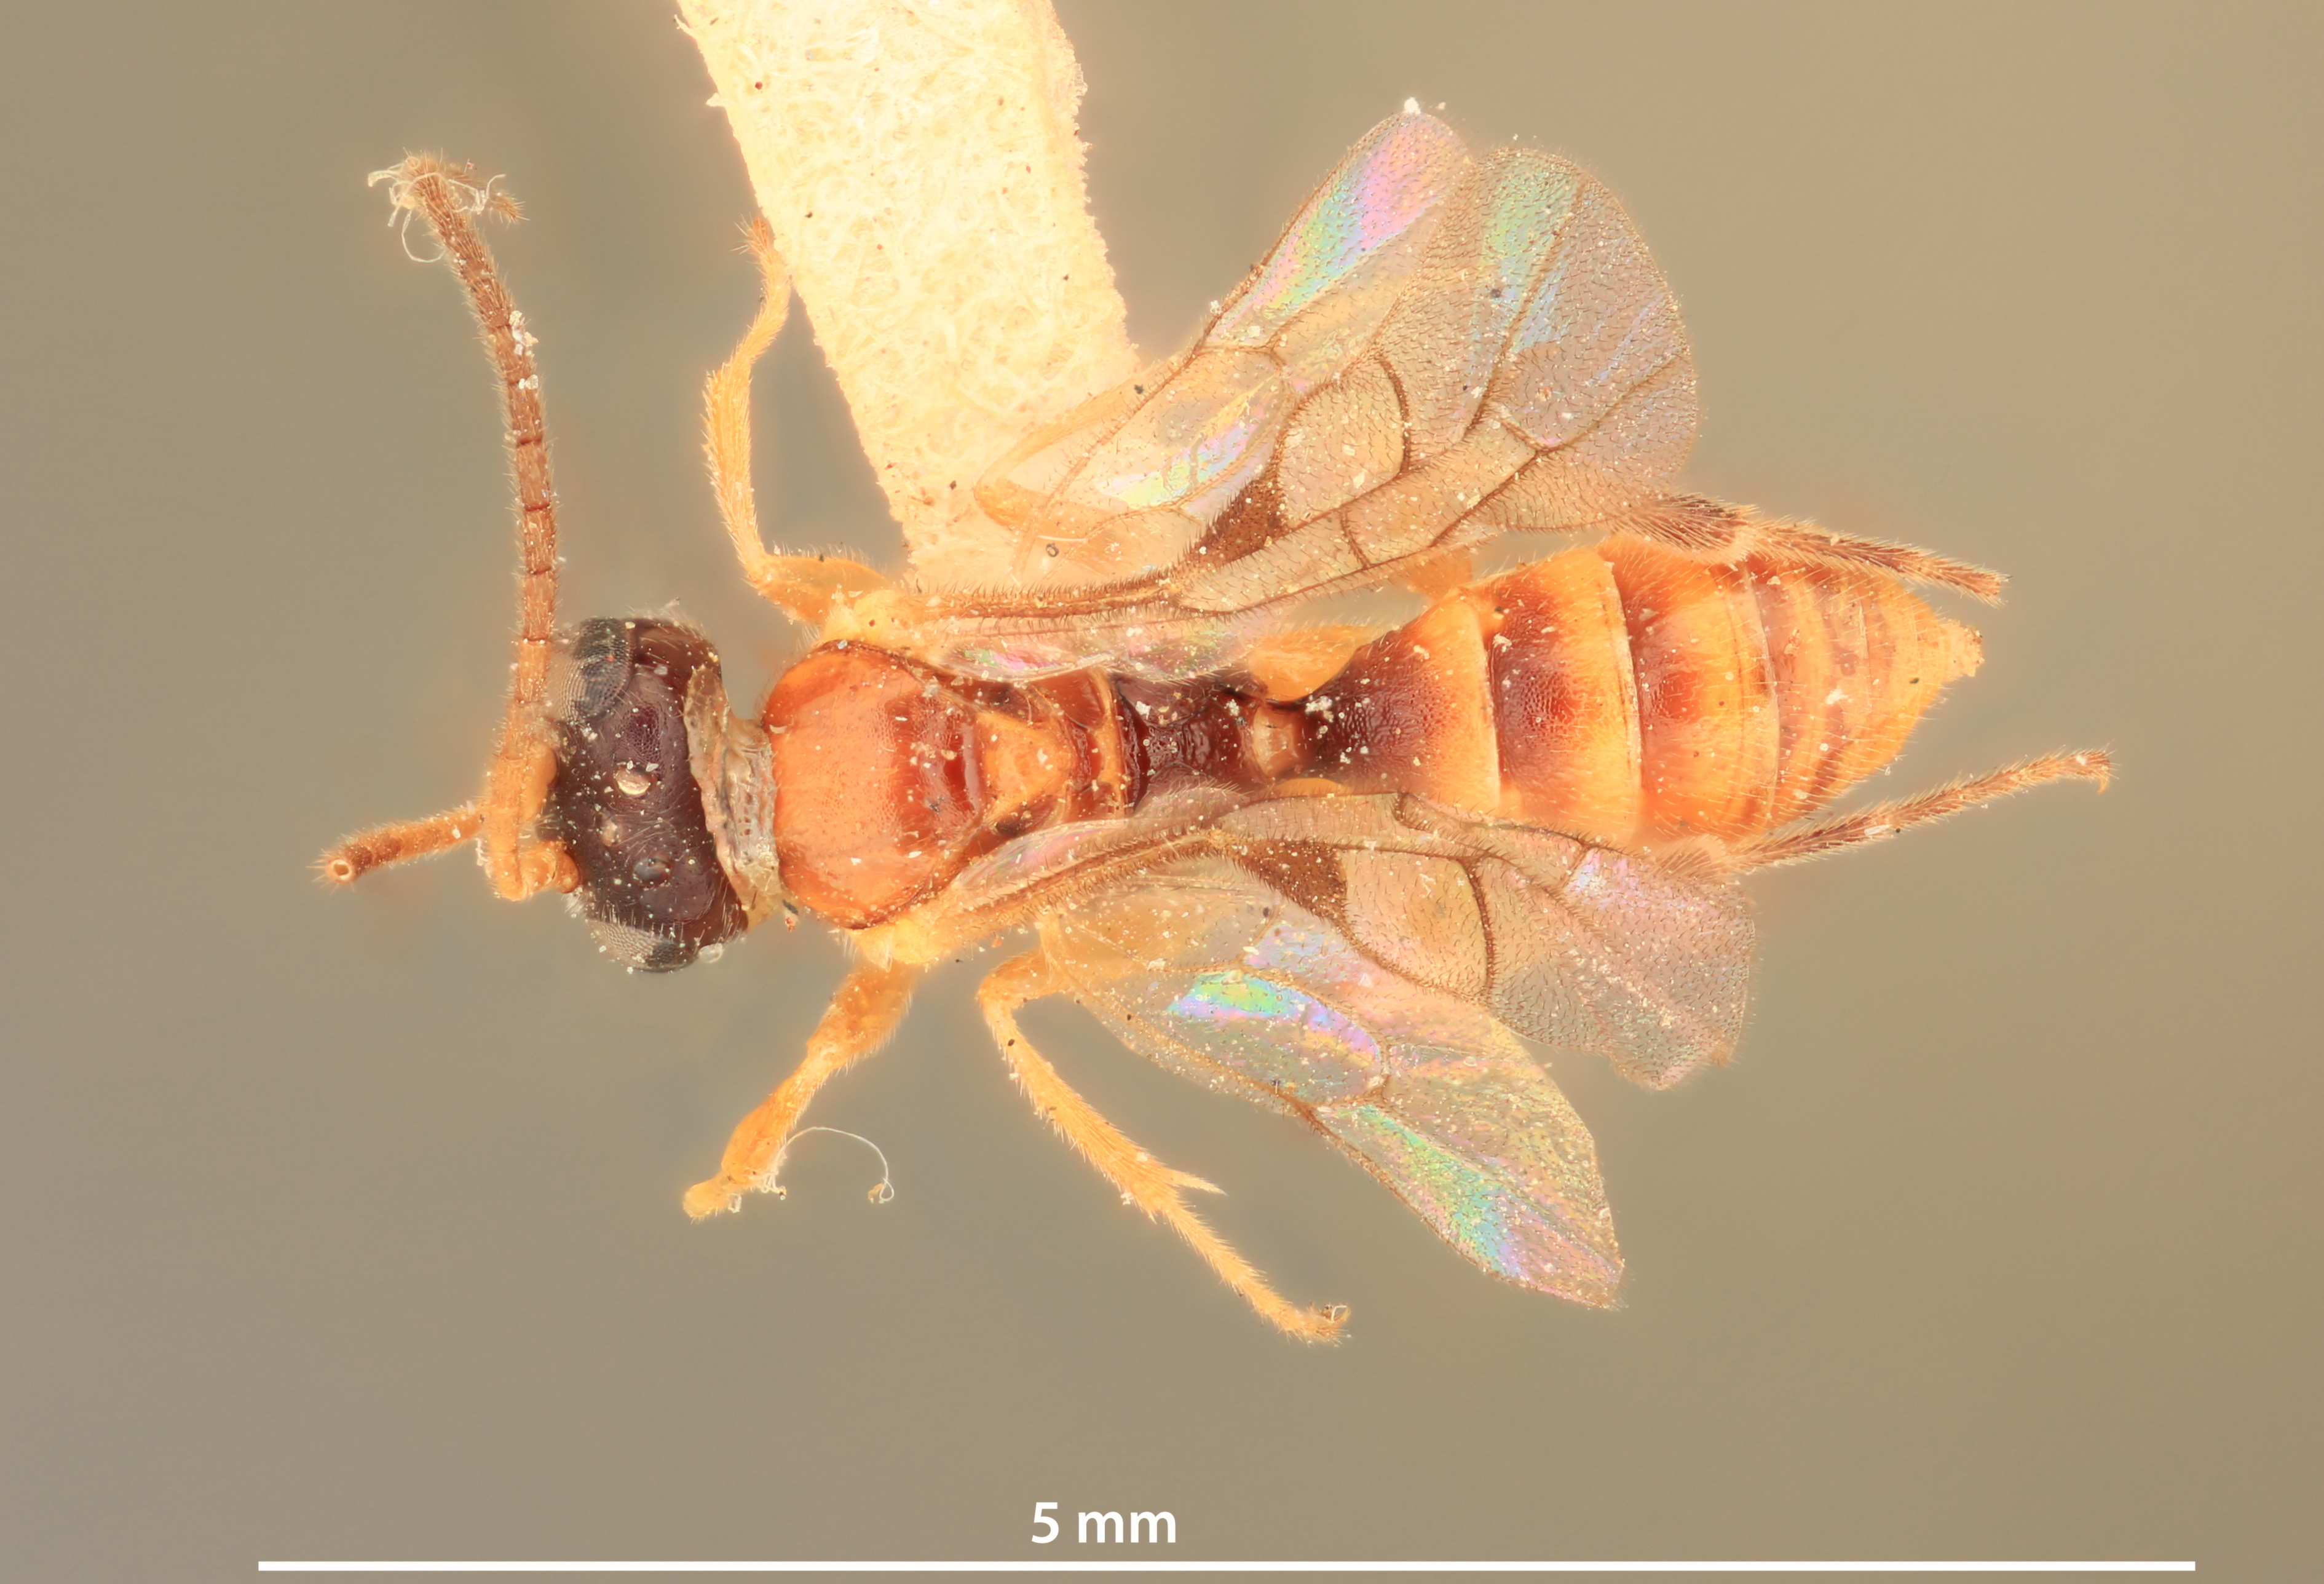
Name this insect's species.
Hyperallus caliroae
